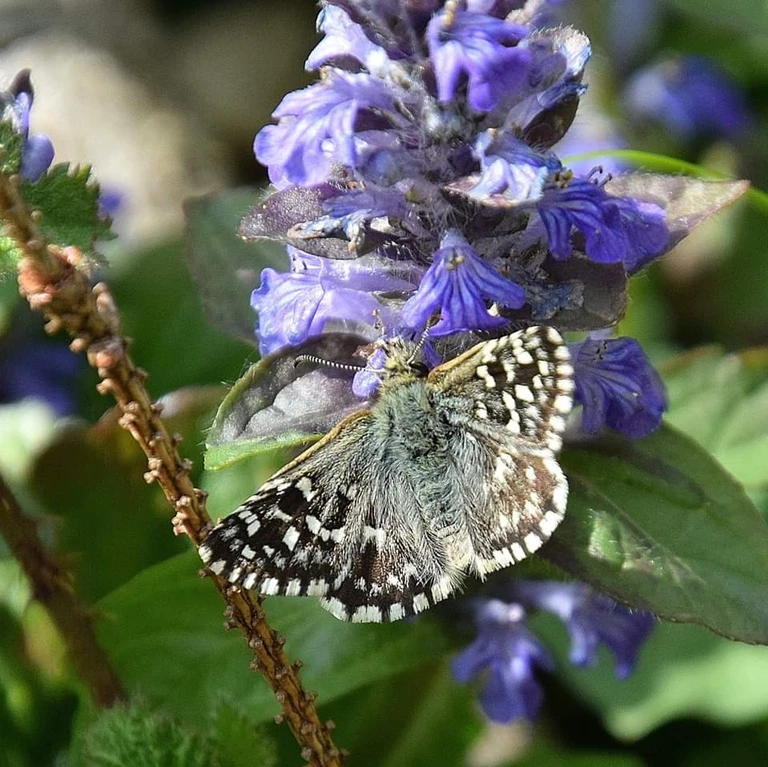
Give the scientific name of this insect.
Pyrgus malvae
